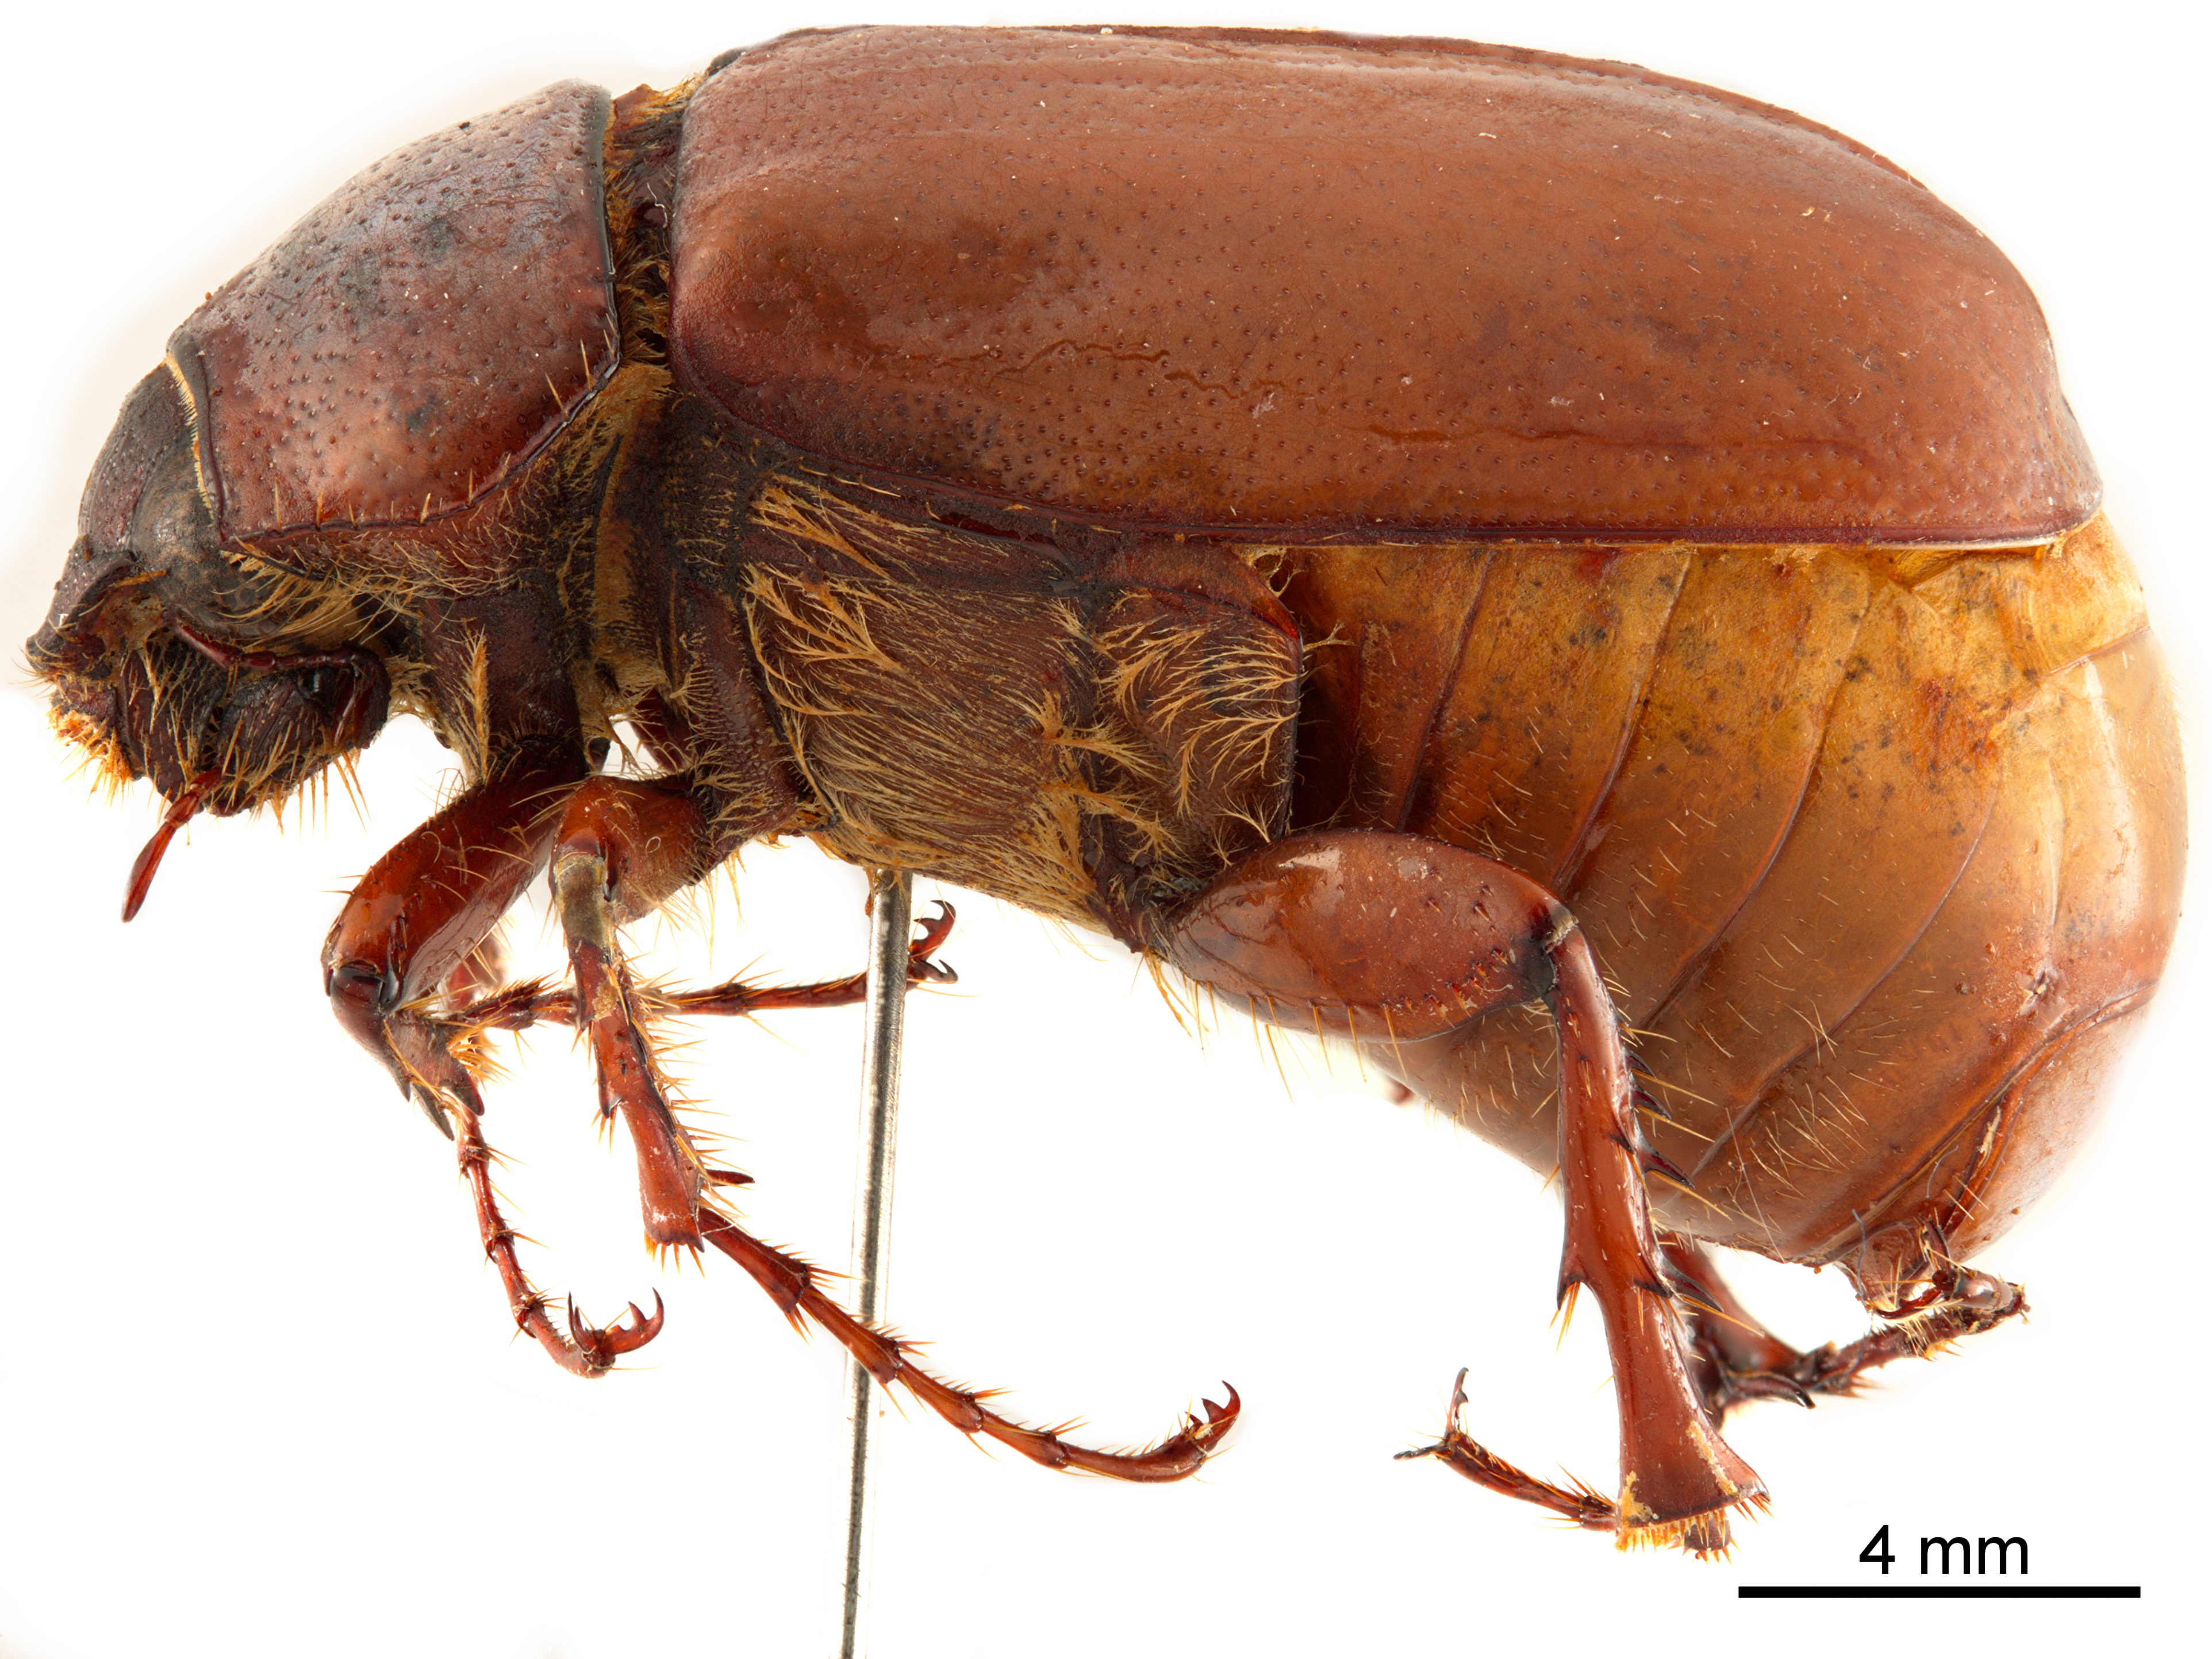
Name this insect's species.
Phyllophaga plaei
